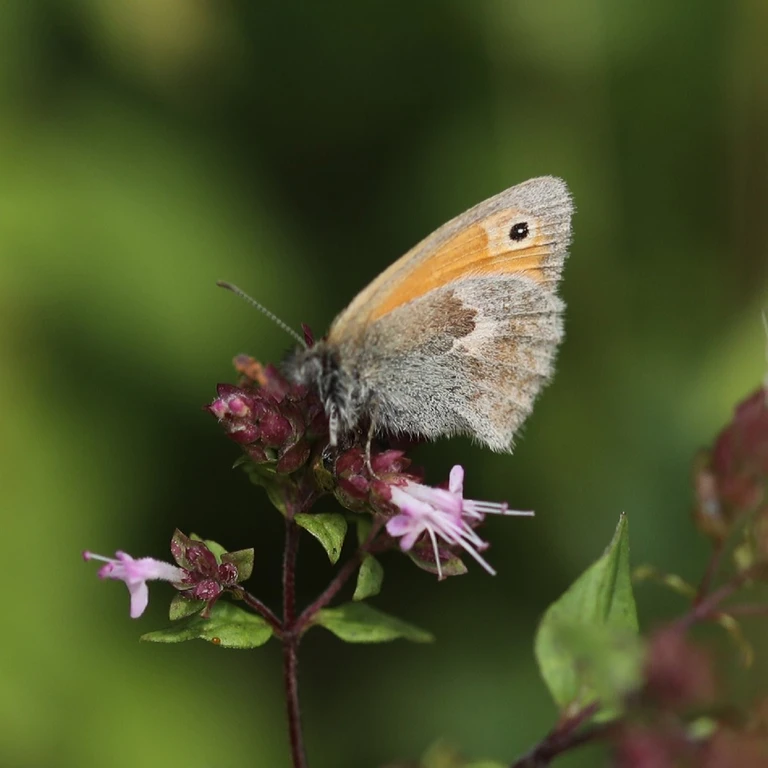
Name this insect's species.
Coenonympha pamphilus
